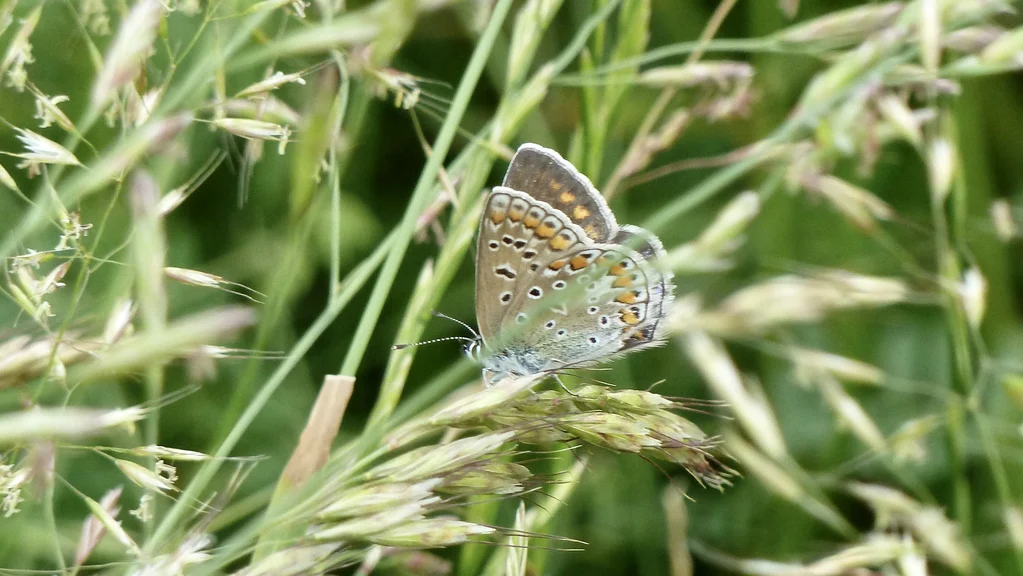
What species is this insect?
Polyommatus icarus
